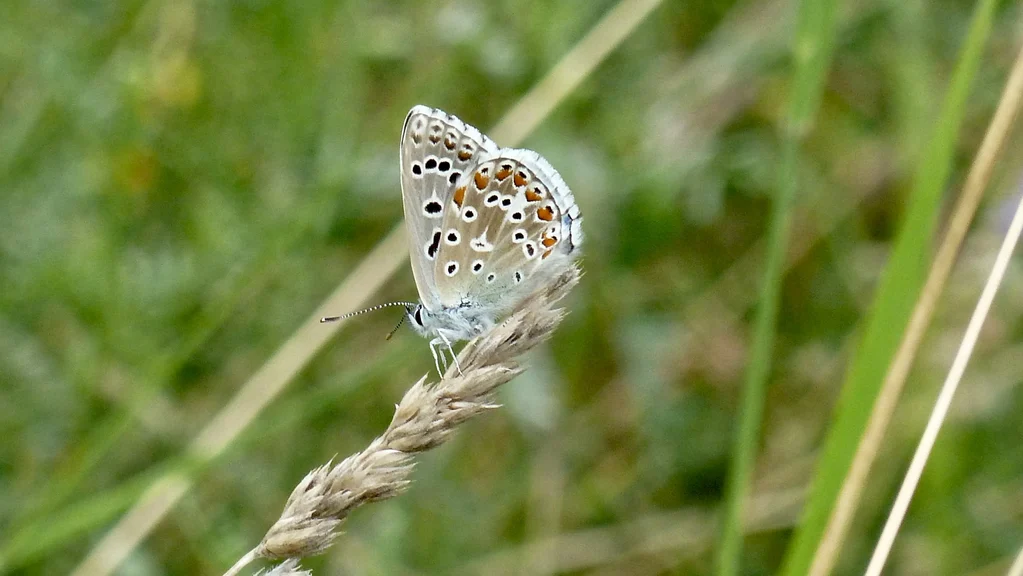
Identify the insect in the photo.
Lysandra bellargus
